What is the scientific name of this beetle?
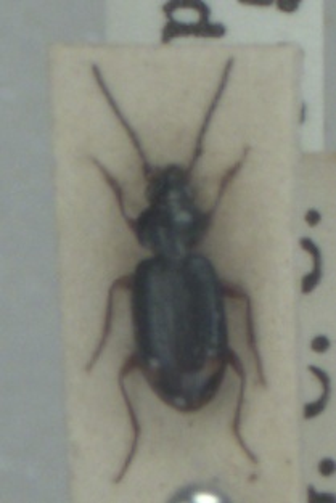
Bembidion biguttatum
